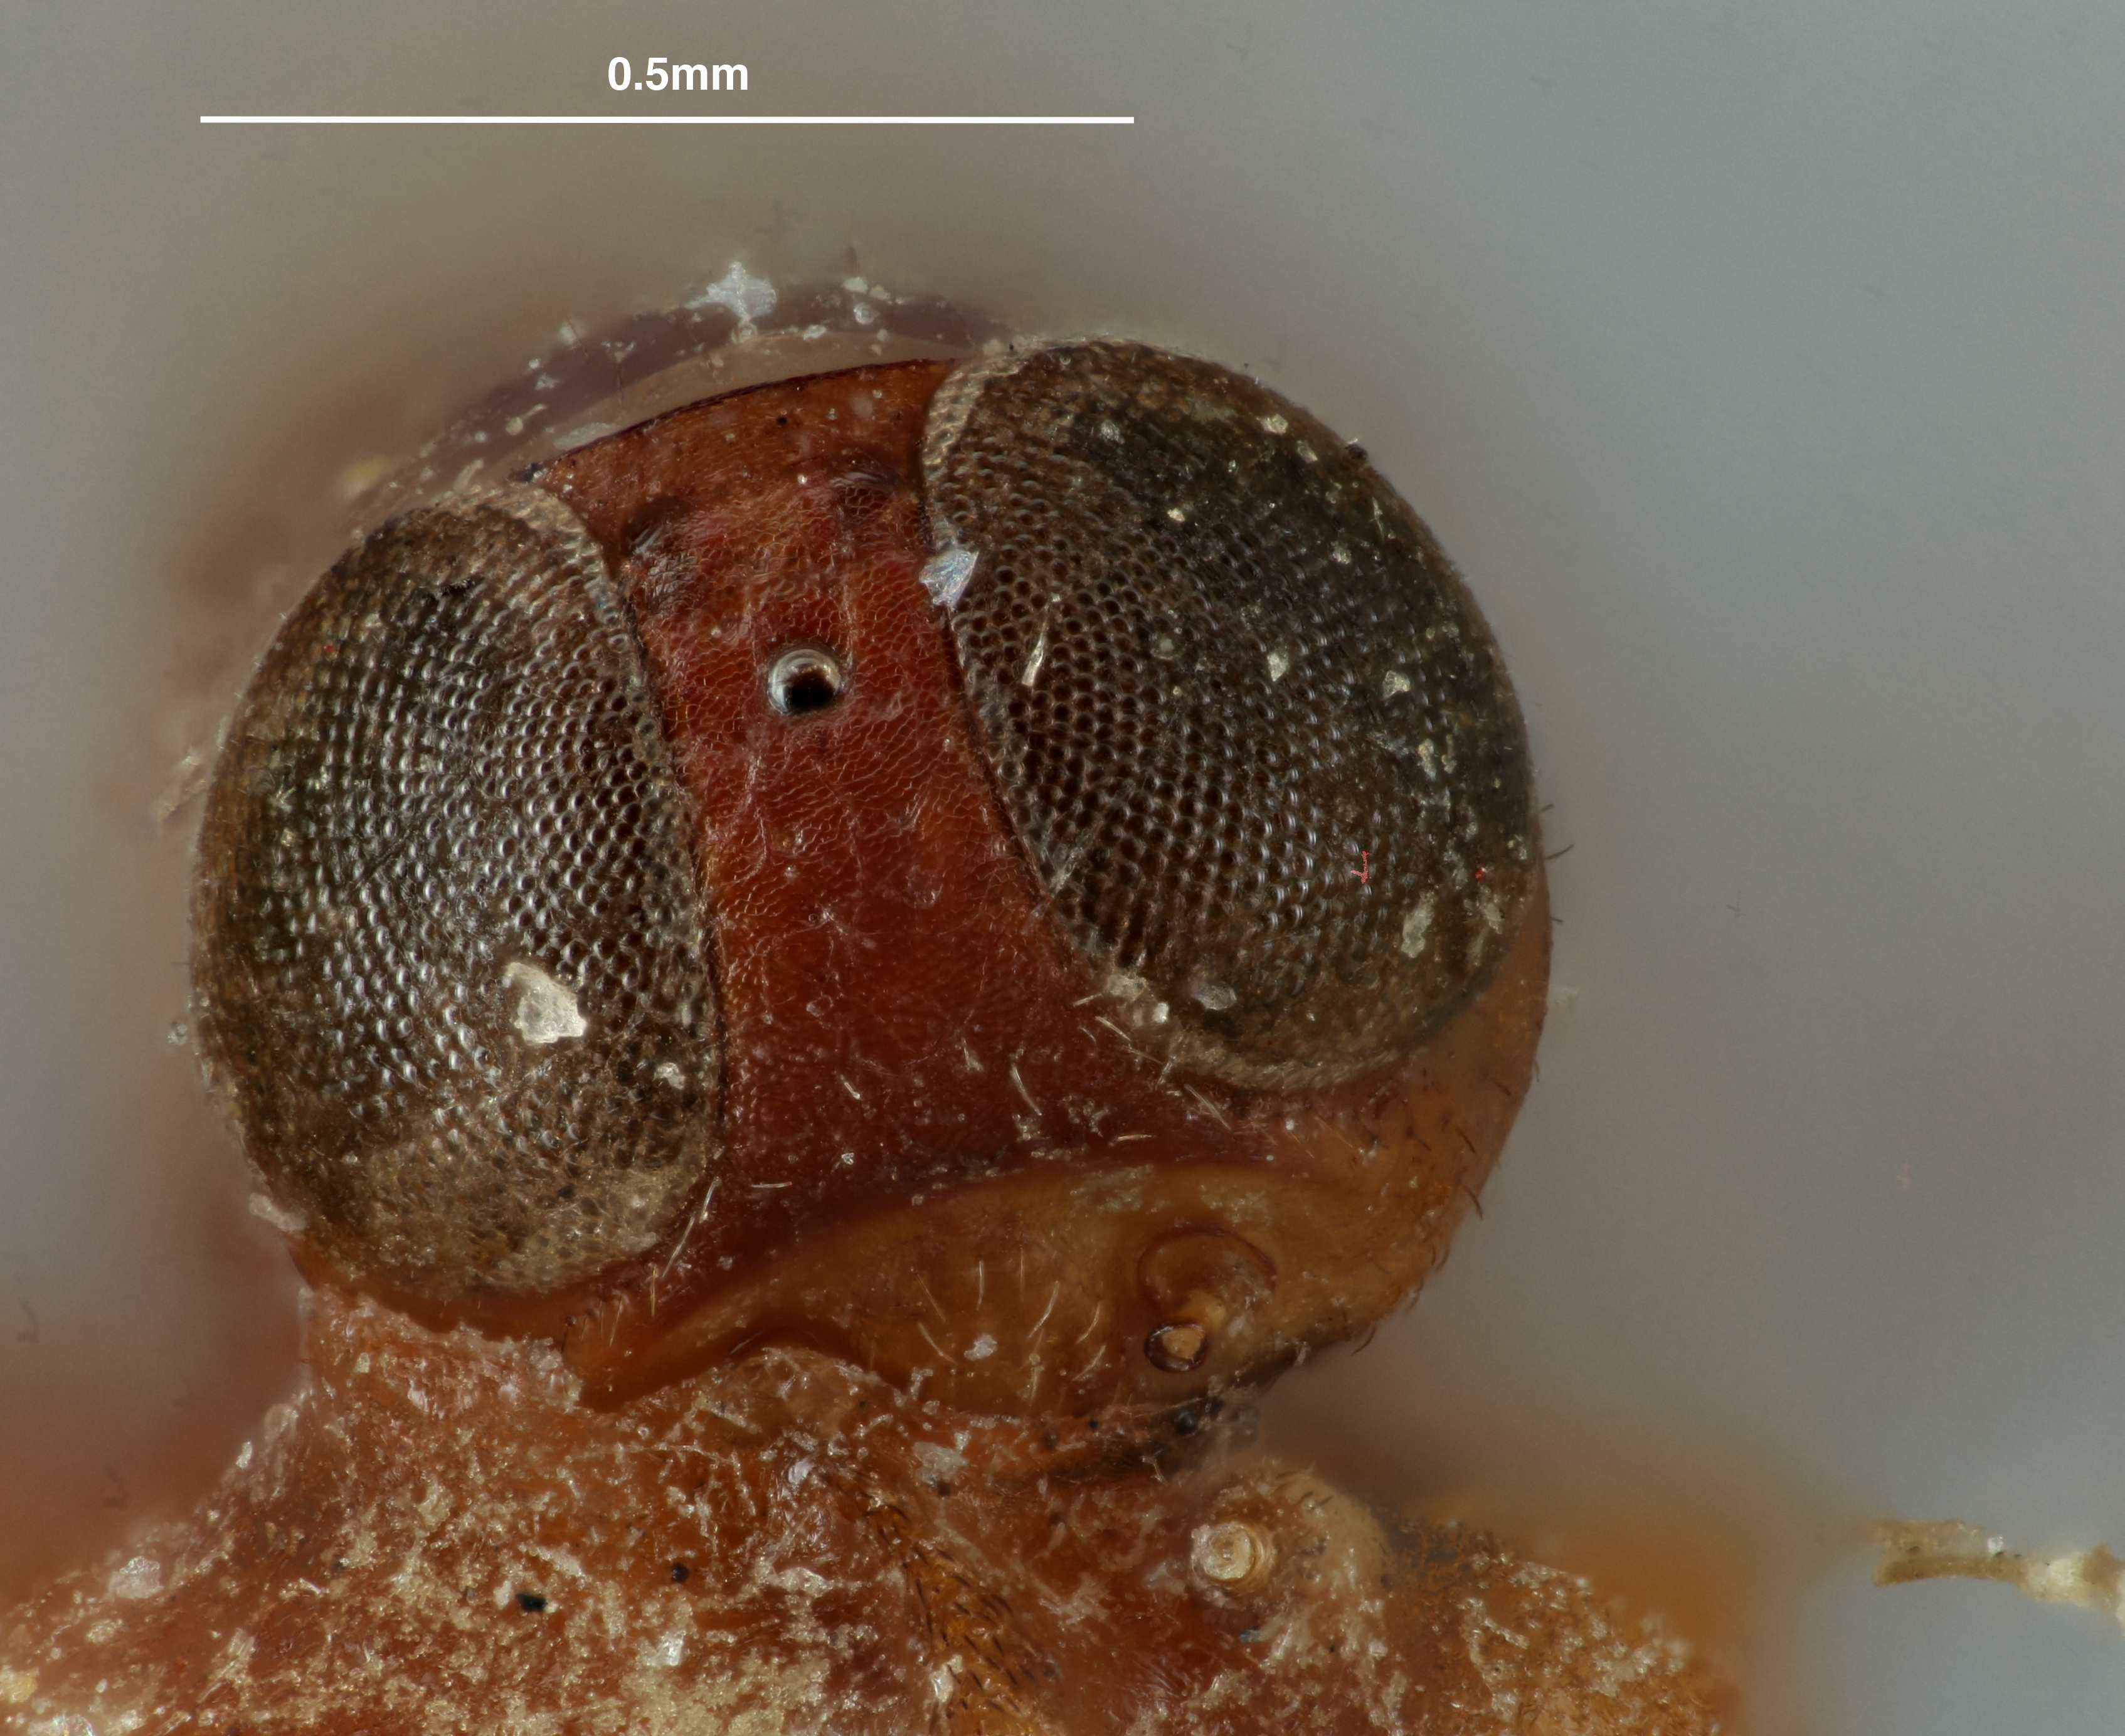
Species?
Homalotylus lachni
